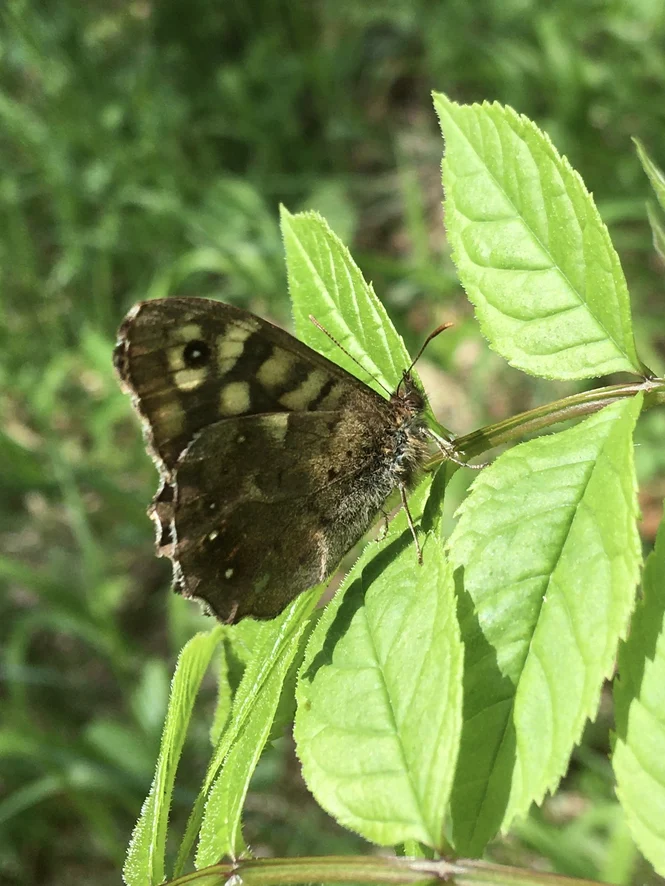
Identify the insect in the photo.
Pararge aegeria
